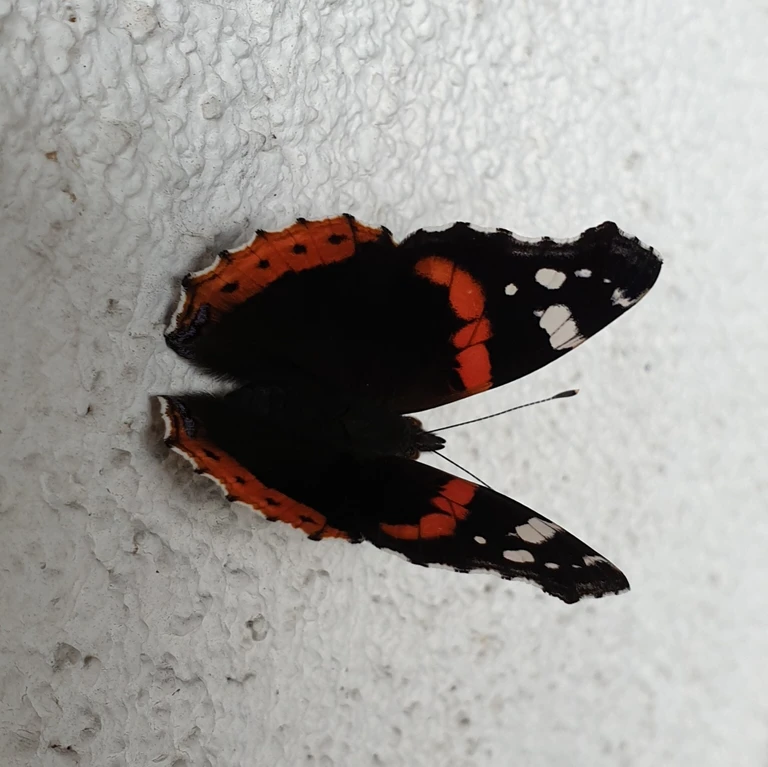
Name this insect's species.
Vanessa atalanta
